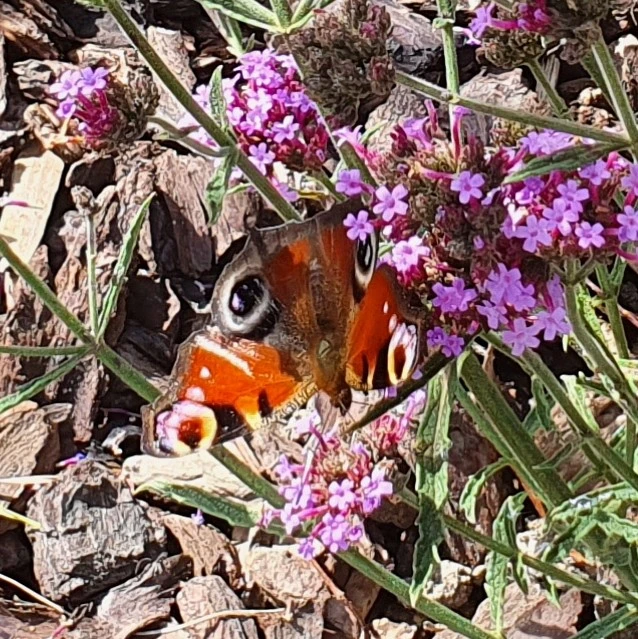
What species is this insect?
Aglais io
